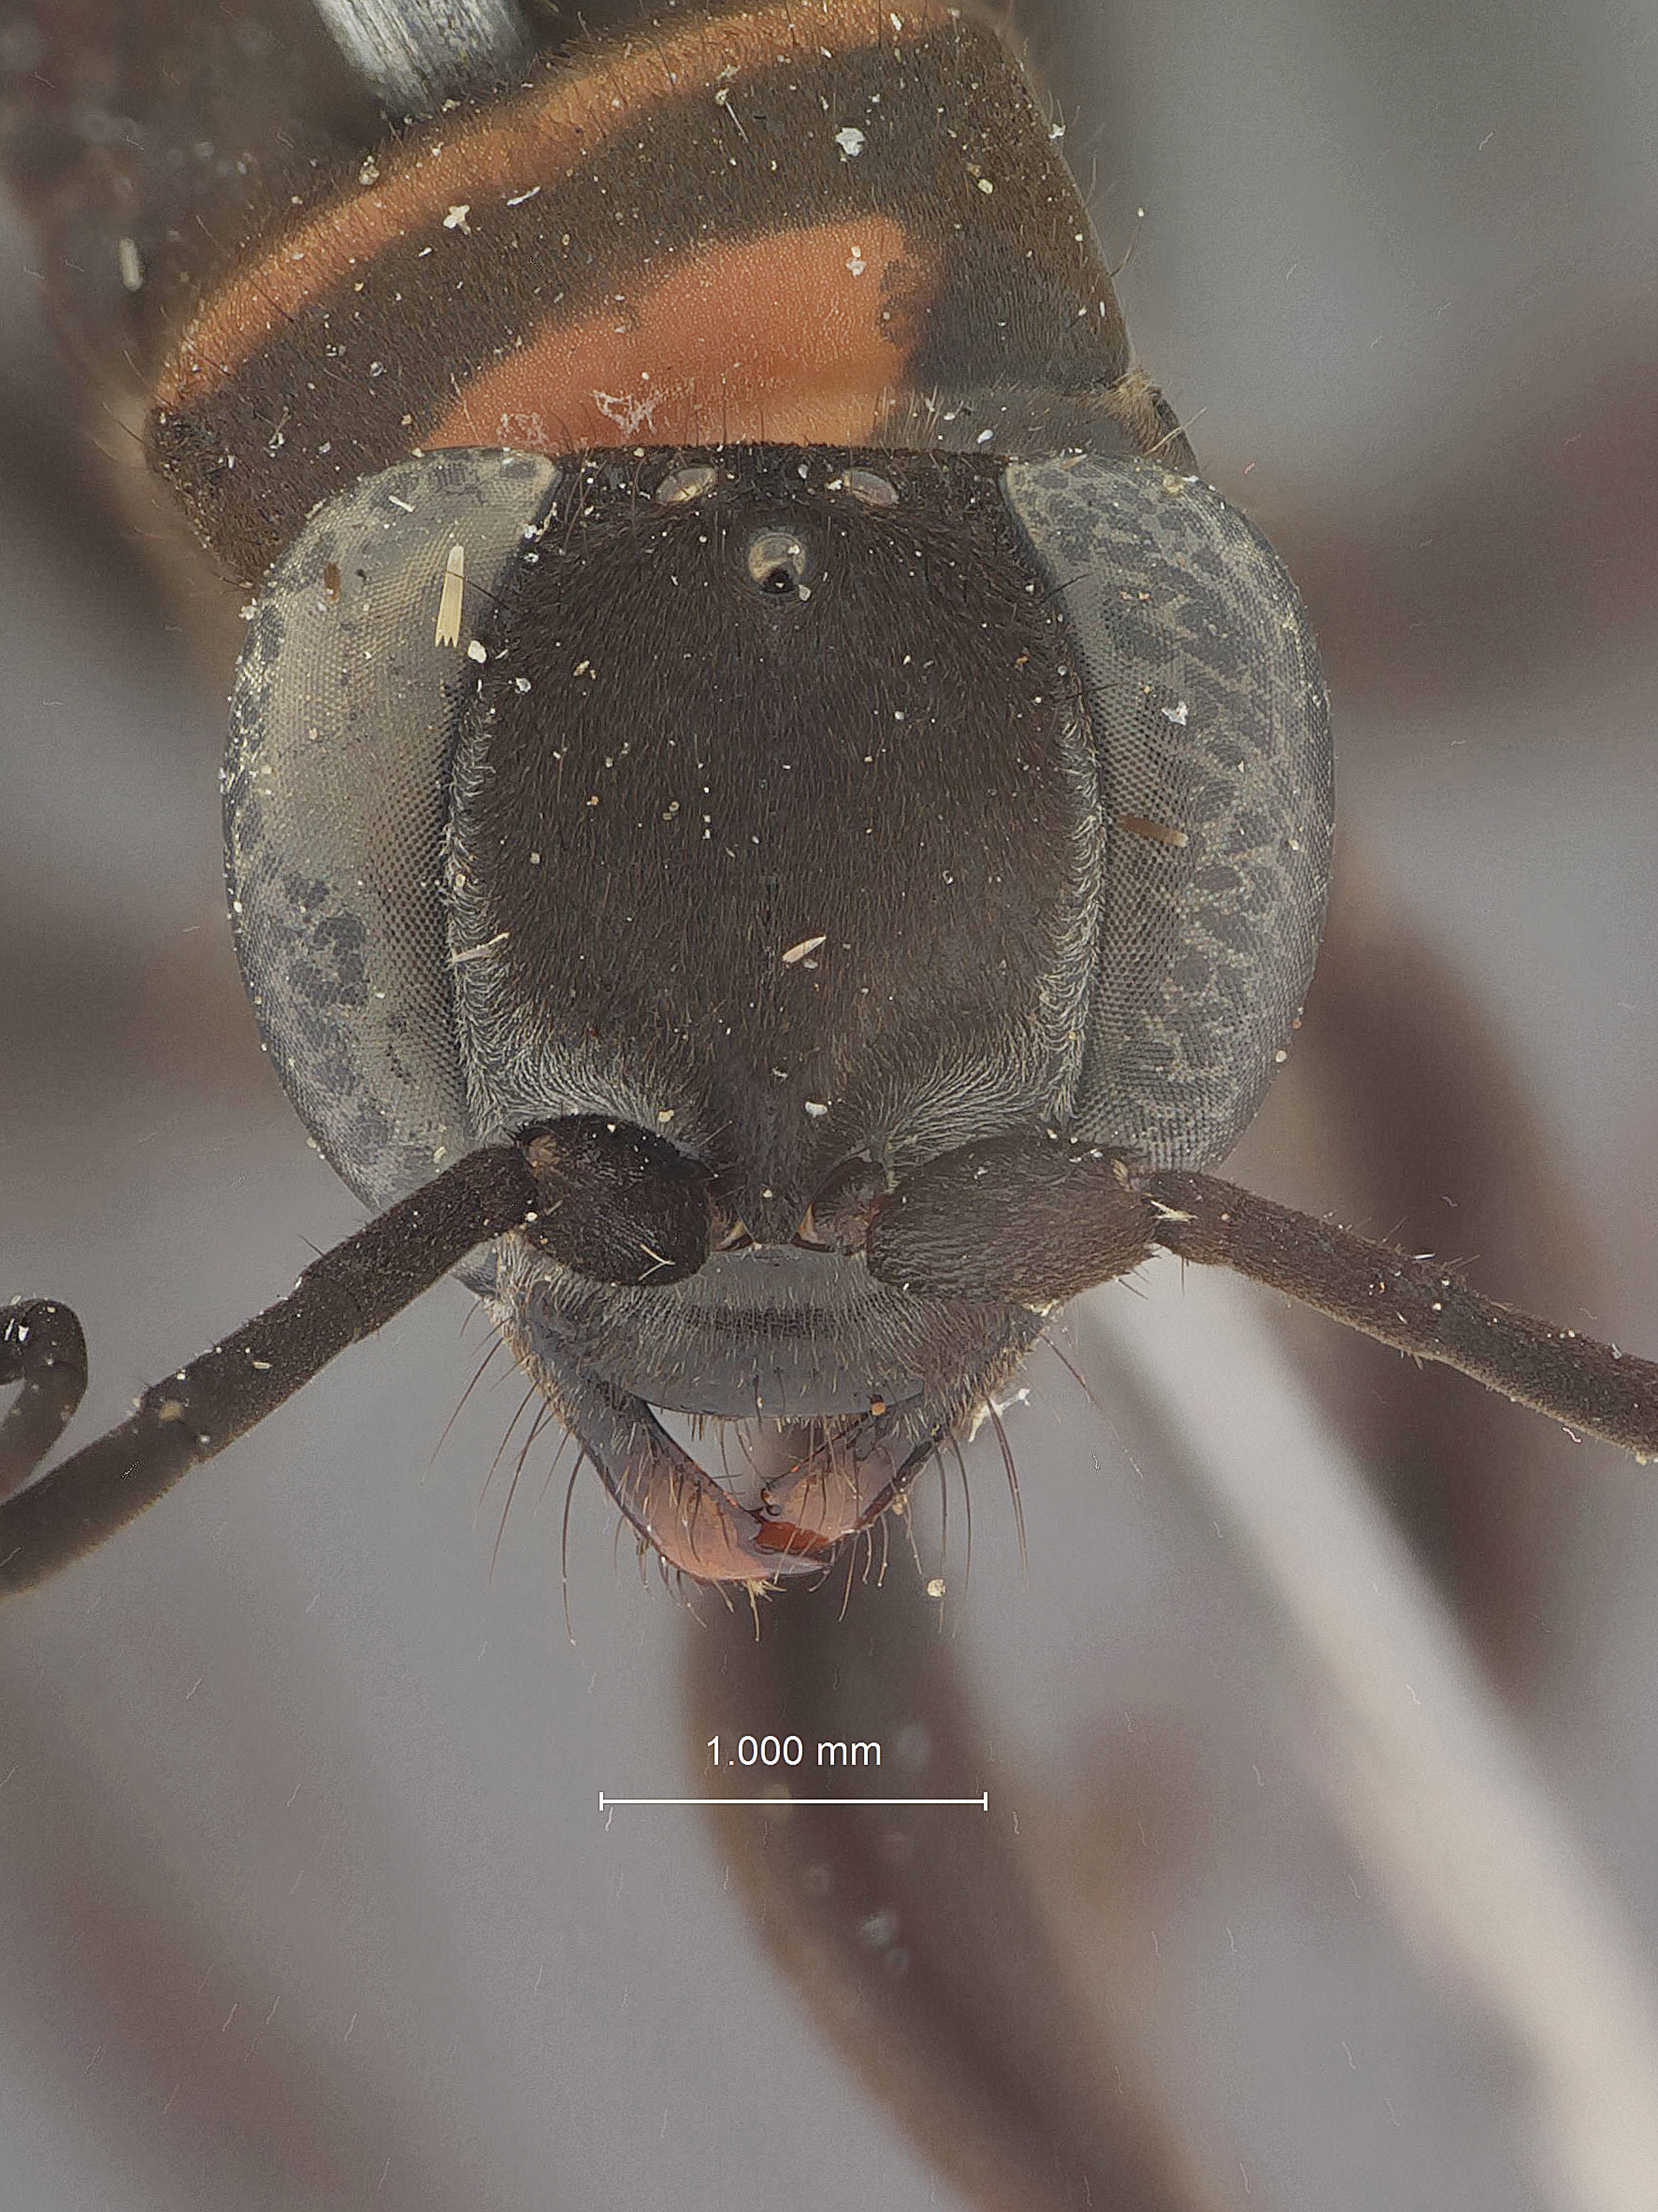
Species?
Aporus simulatrix
